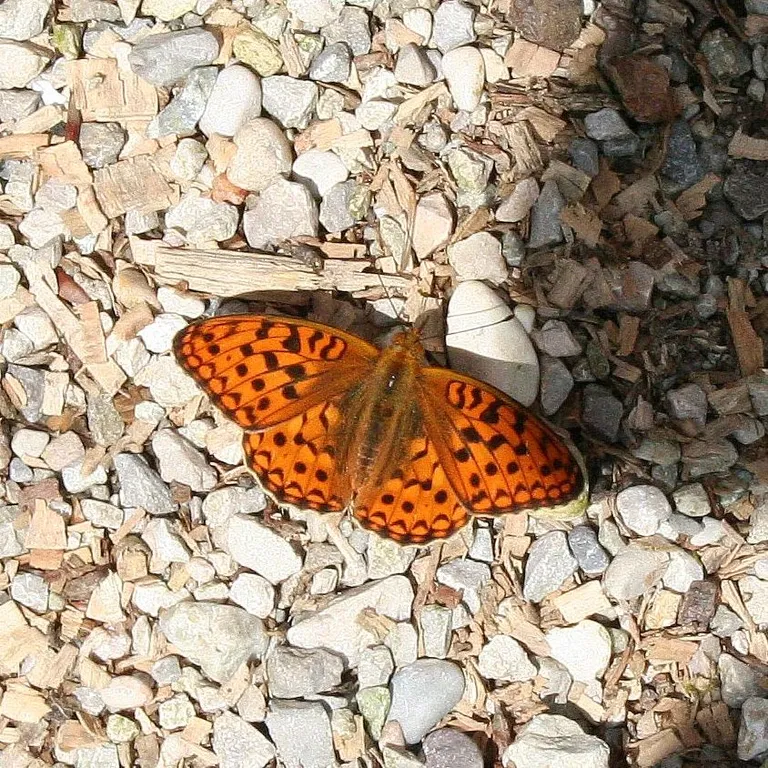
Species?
Fabriciana adippe
